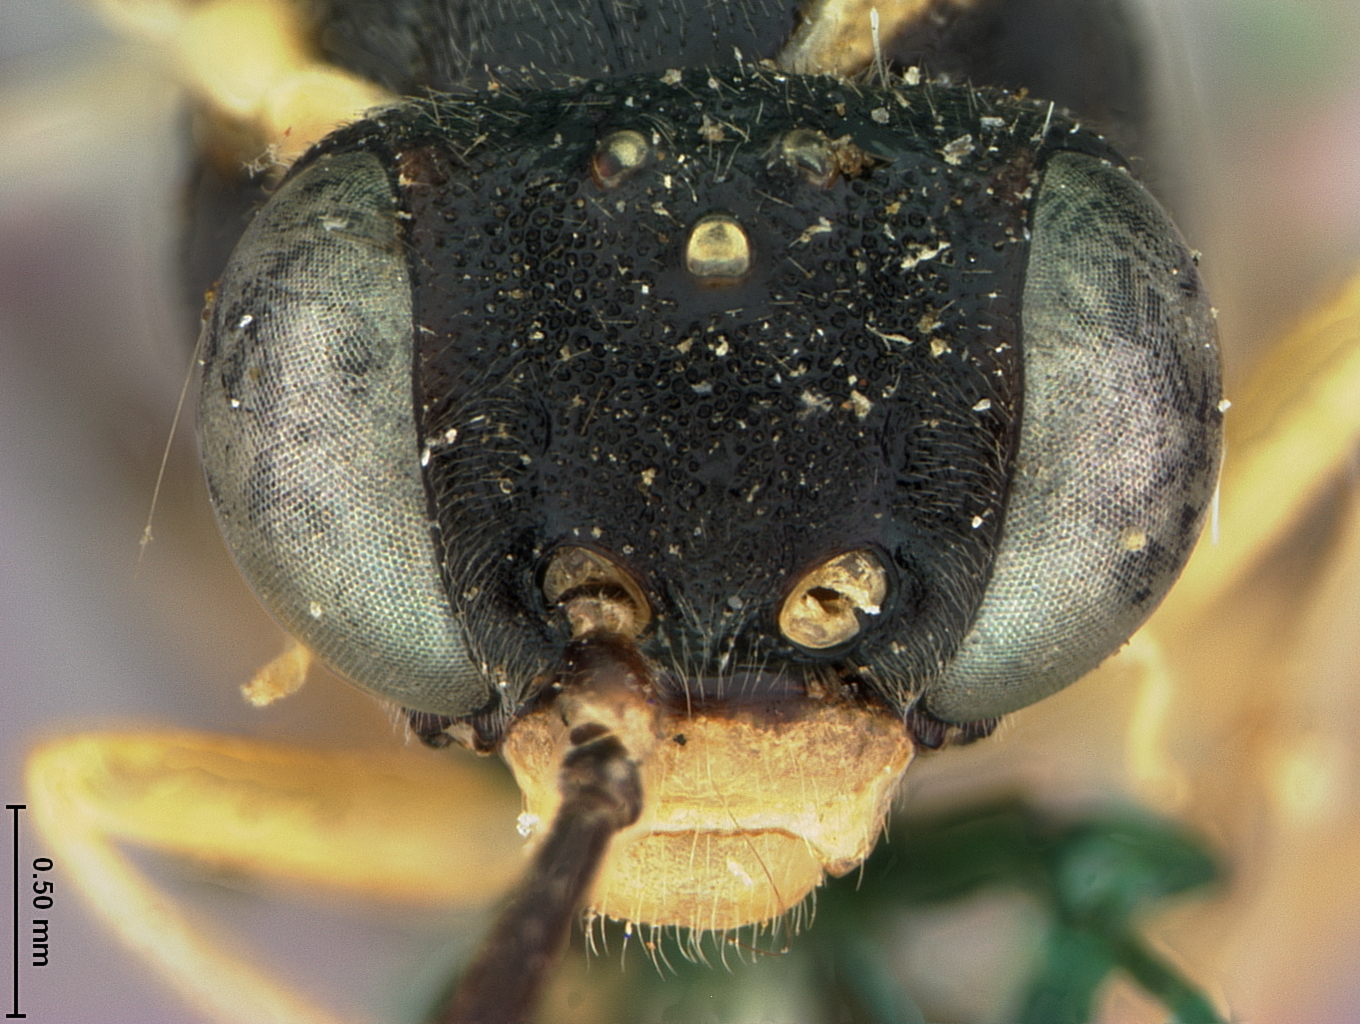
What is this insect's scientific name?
Macrophya dyari
